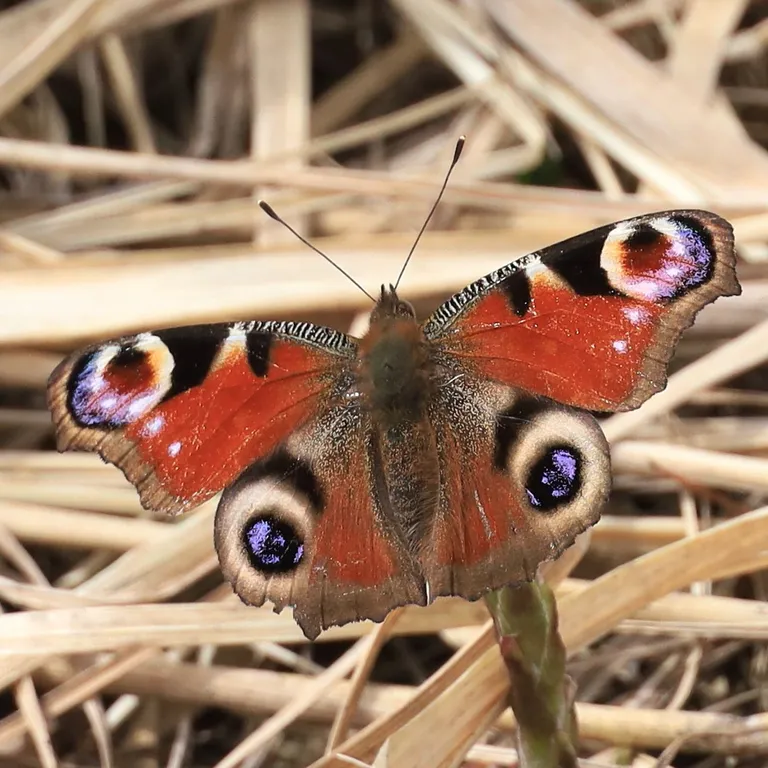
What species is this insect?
Aglais io
